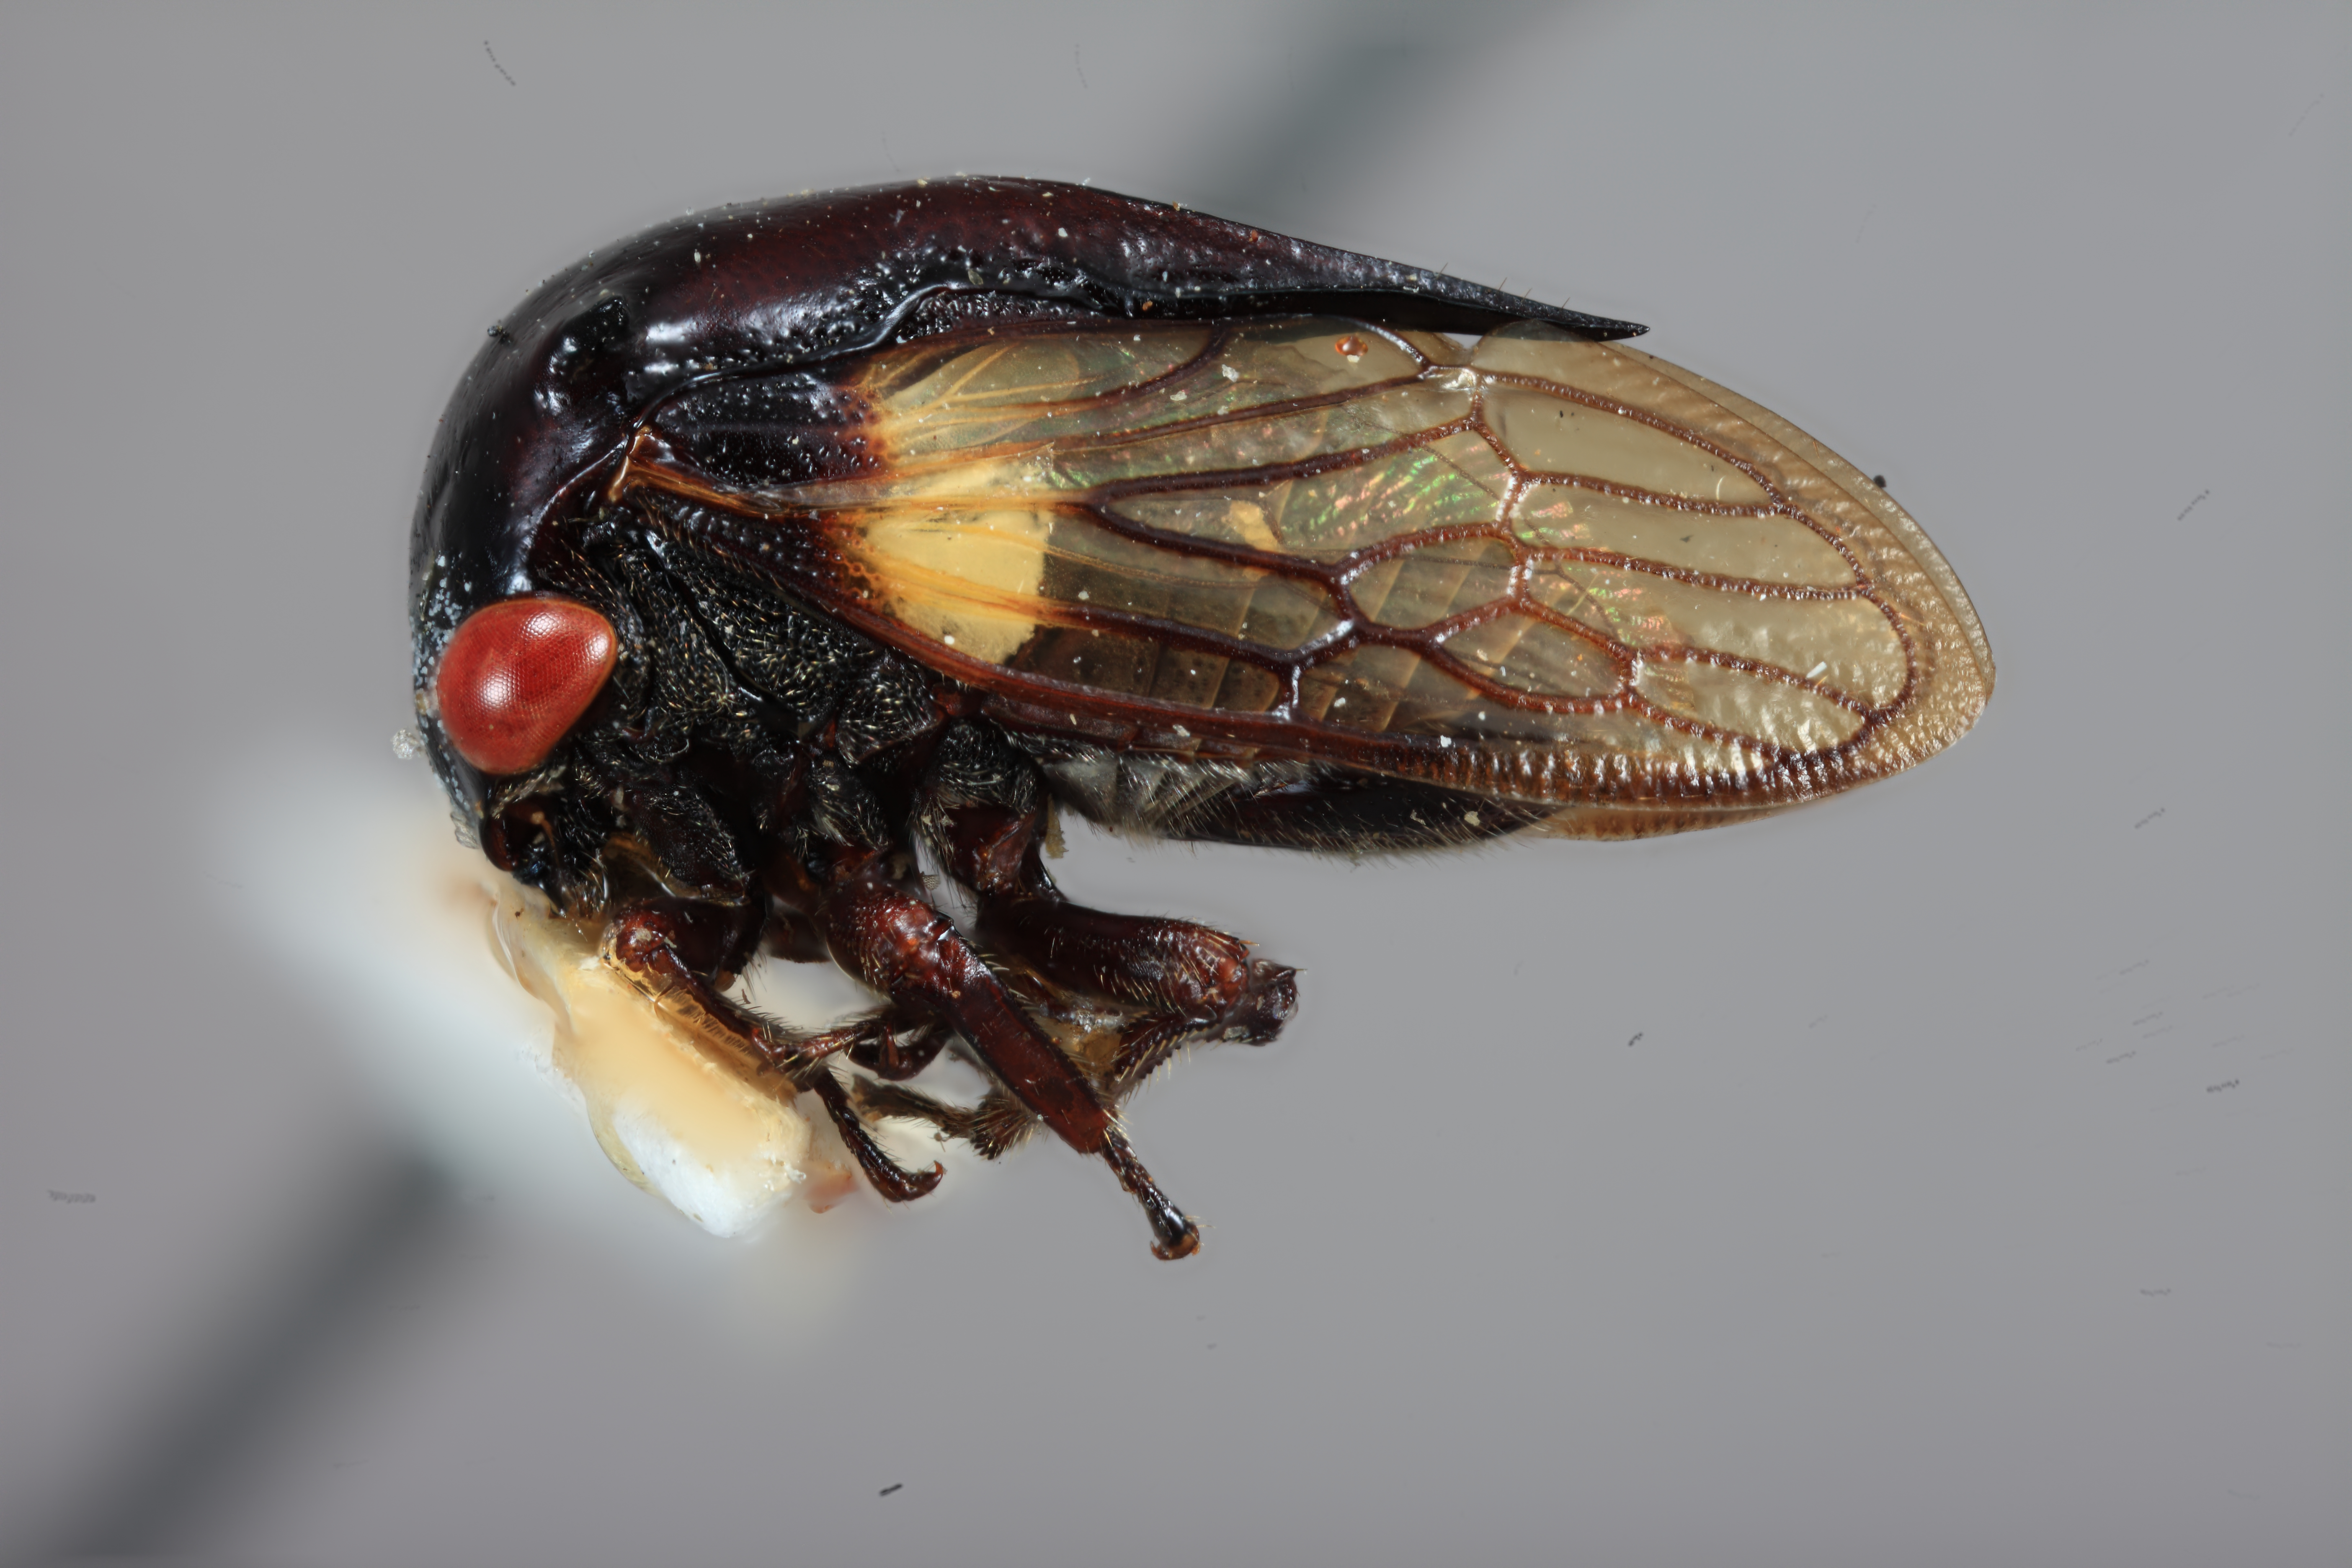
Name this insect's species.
Tricentrus fulgidus
